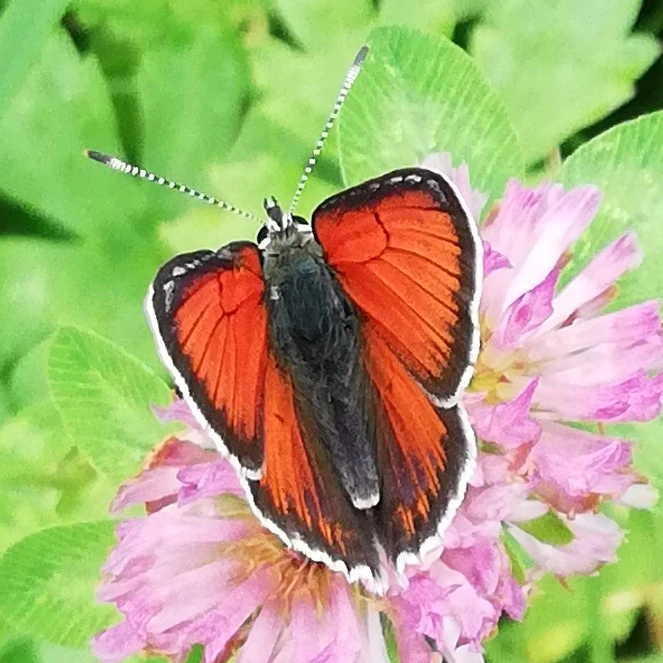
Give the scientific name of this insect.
Lycaena hippothoe (also Palaeochrysophanus hippothoe)
